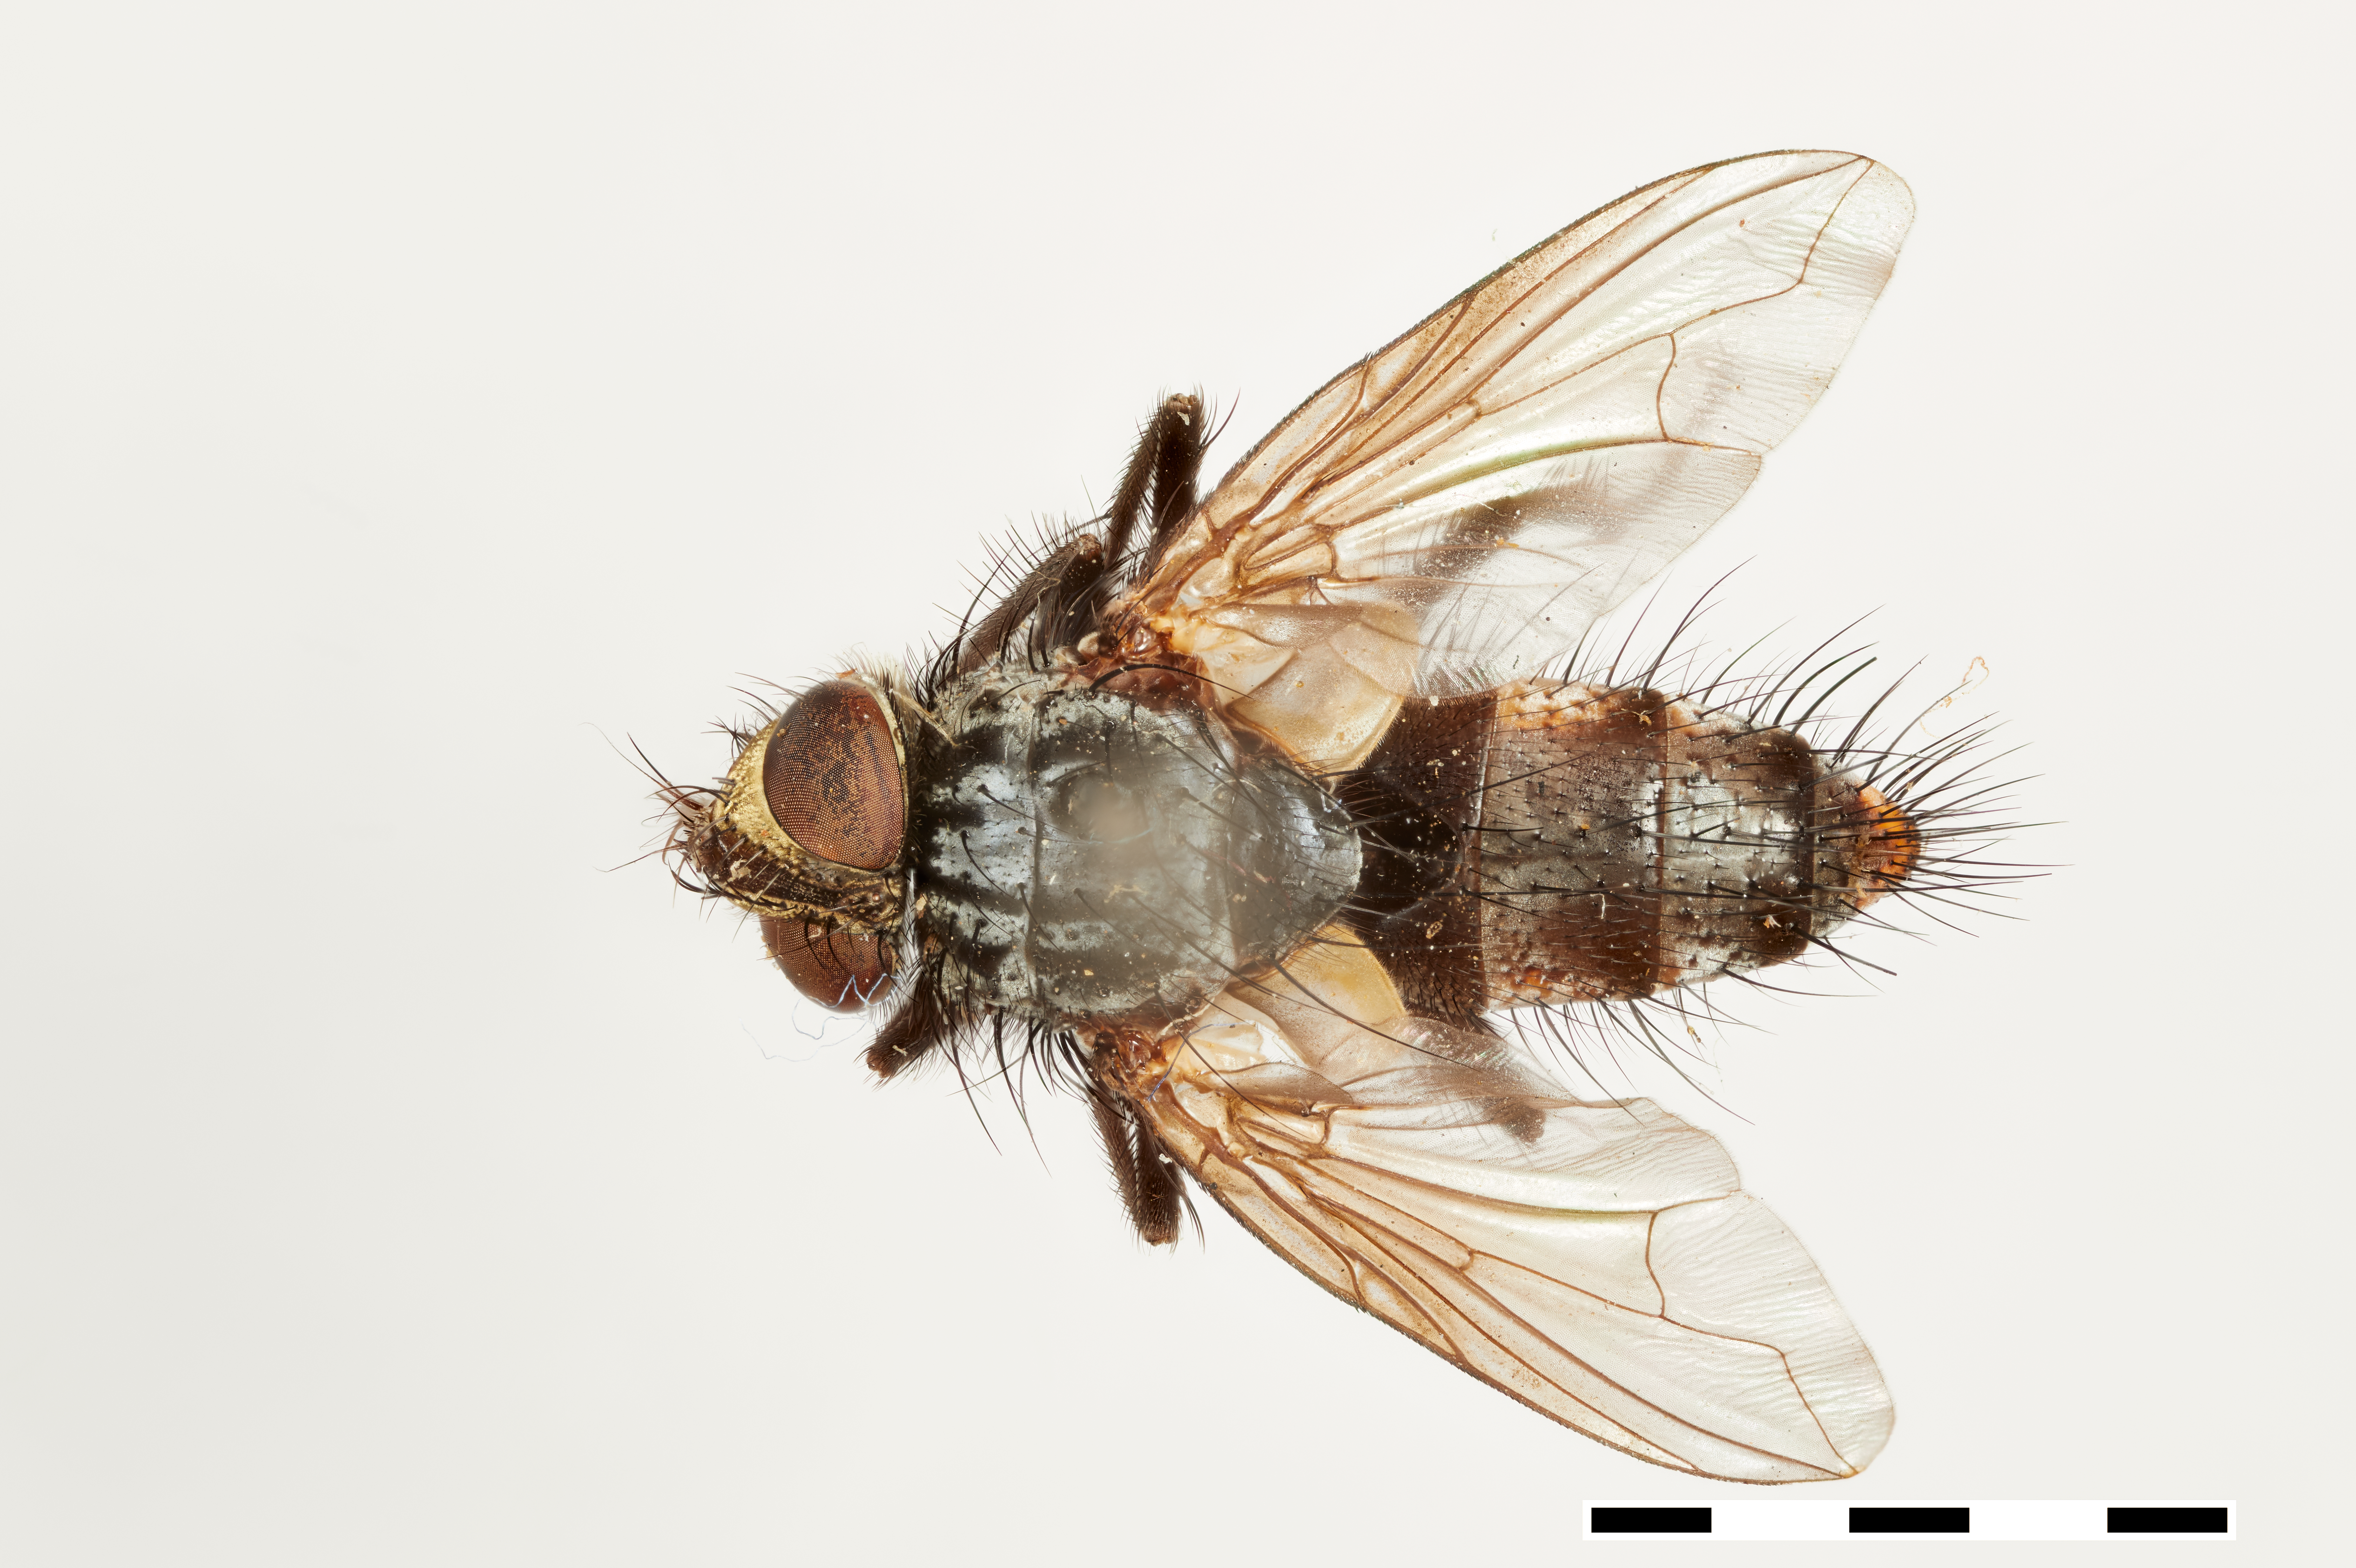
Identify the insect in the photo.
Spathimeigenia mexicana
